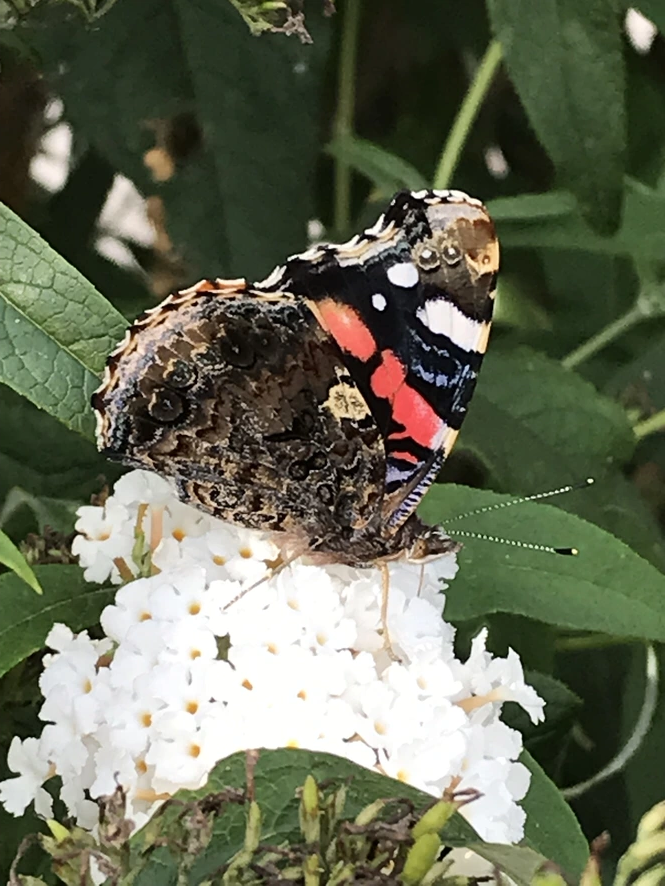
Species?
Vanessa atalanta
